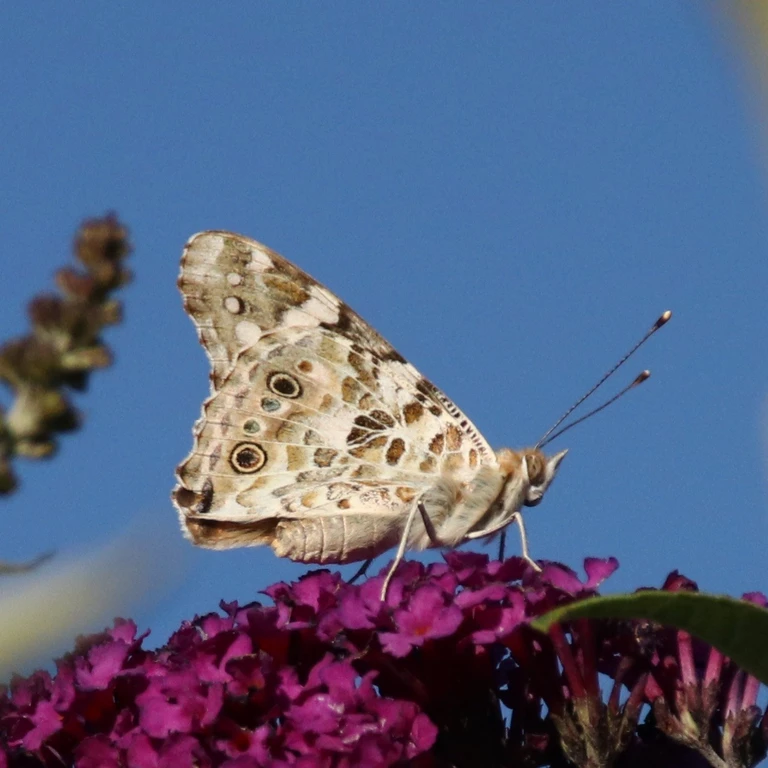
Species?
Vanessa cardui
